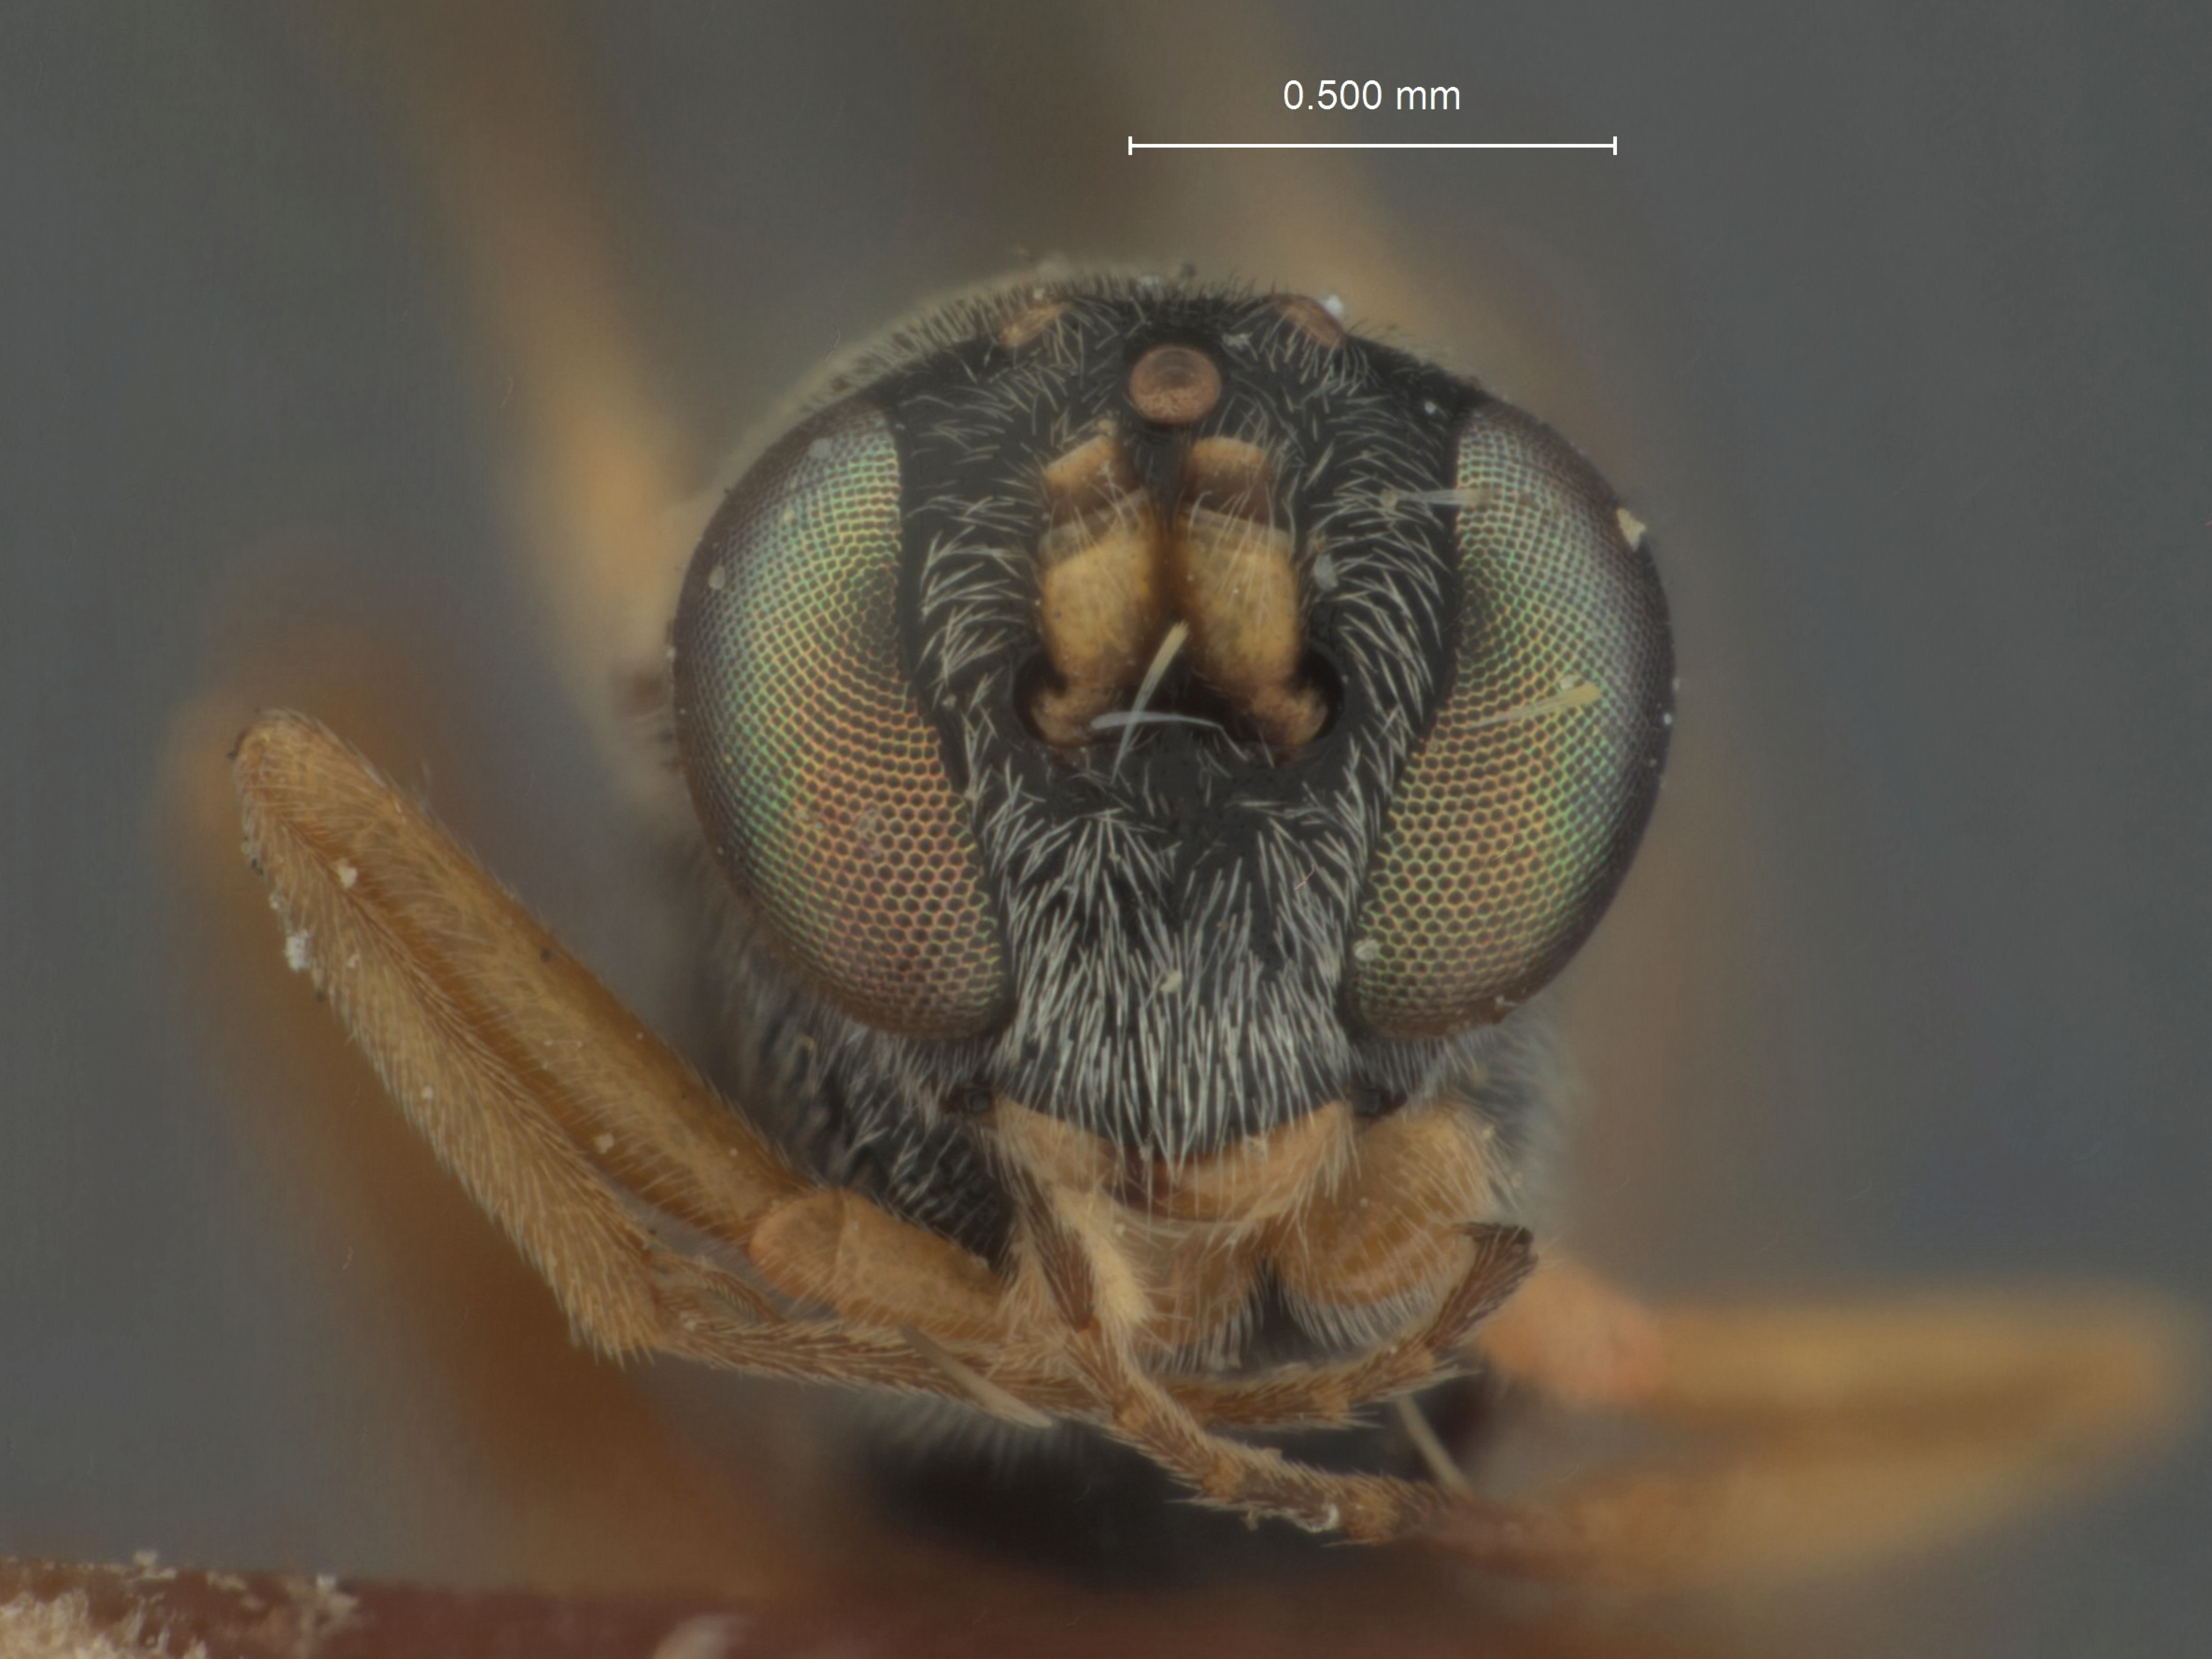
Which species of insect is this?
Limneria mississippiensis
